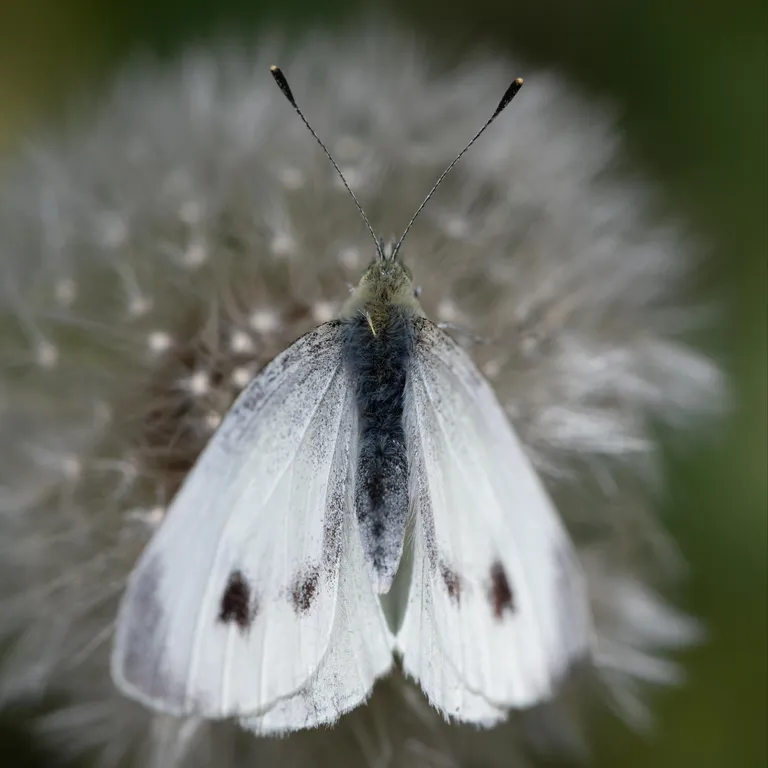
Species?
Pieris mannii
